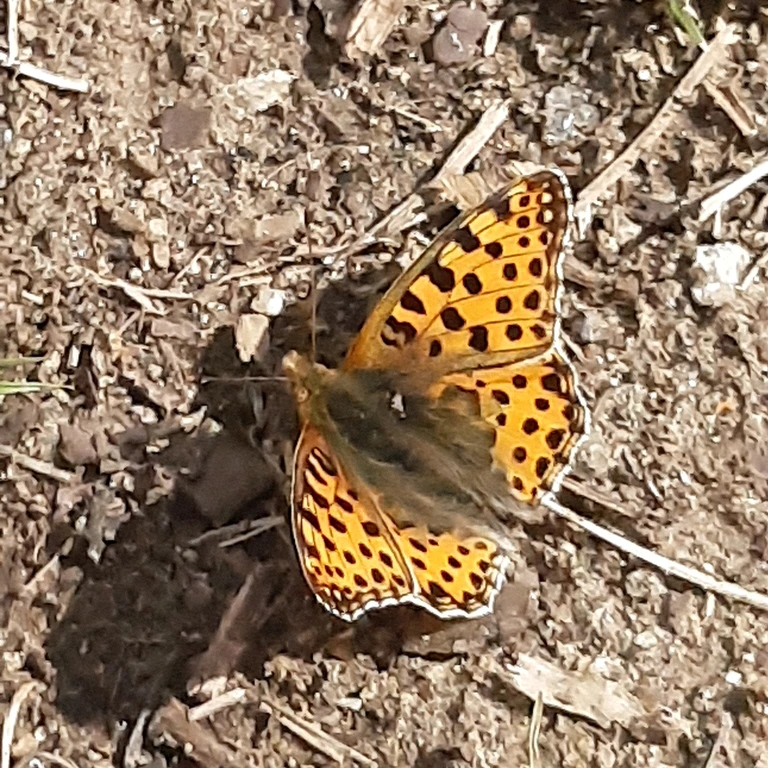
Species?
Issoria lathonia
